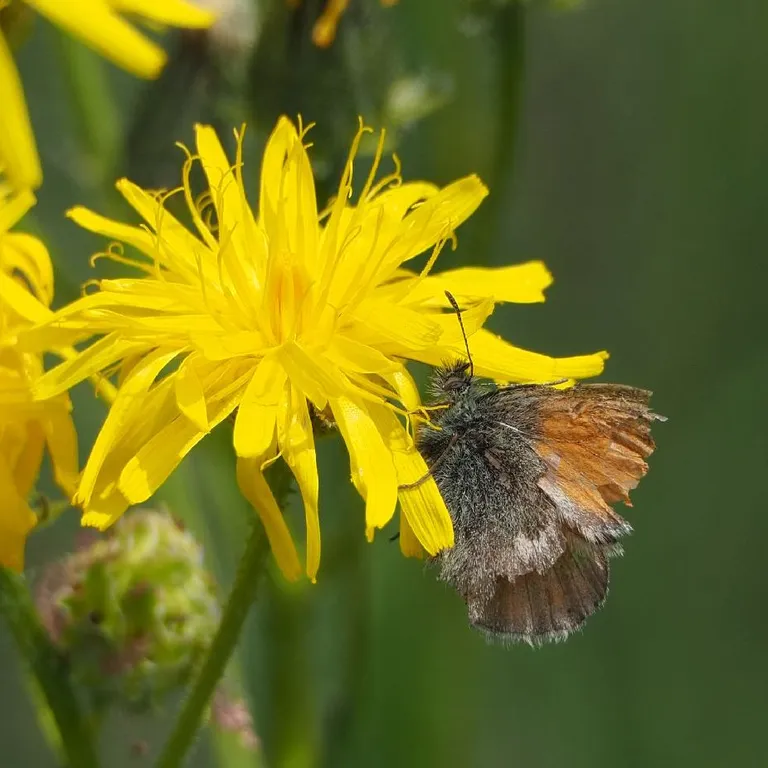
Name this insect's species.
Coenonympha pamphilus
